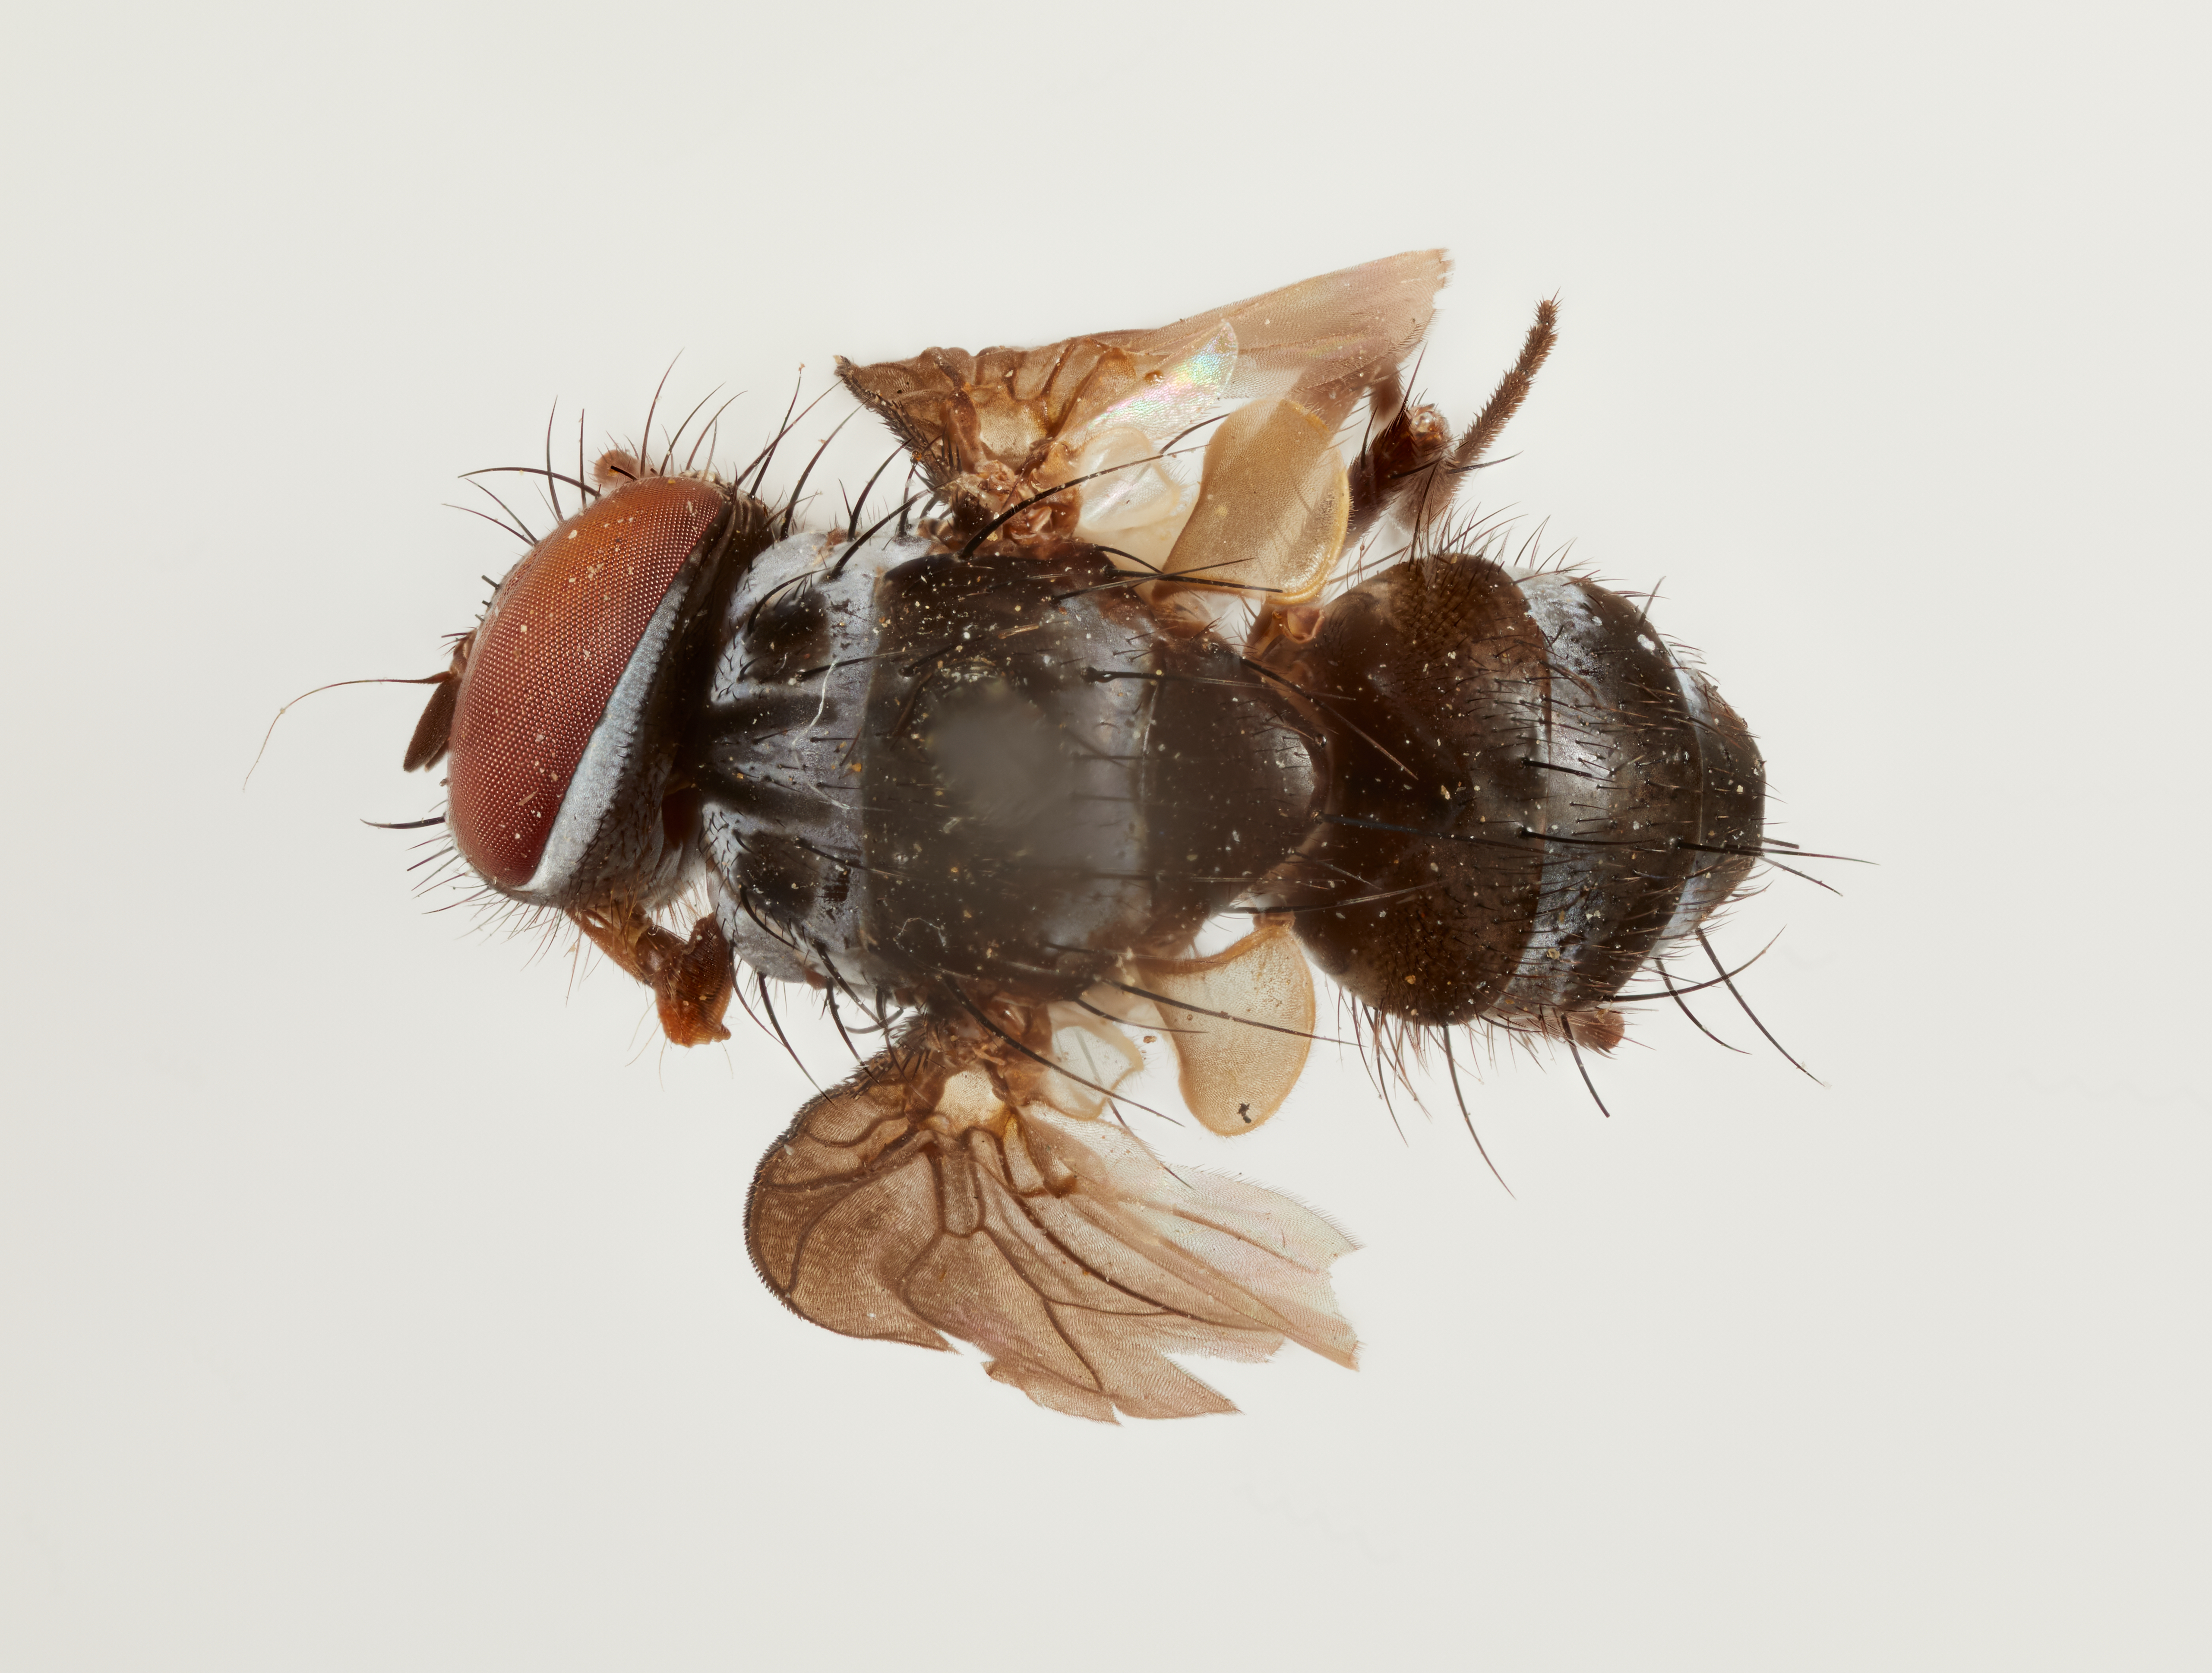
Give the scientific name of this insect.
Oestrogaster fumosus
